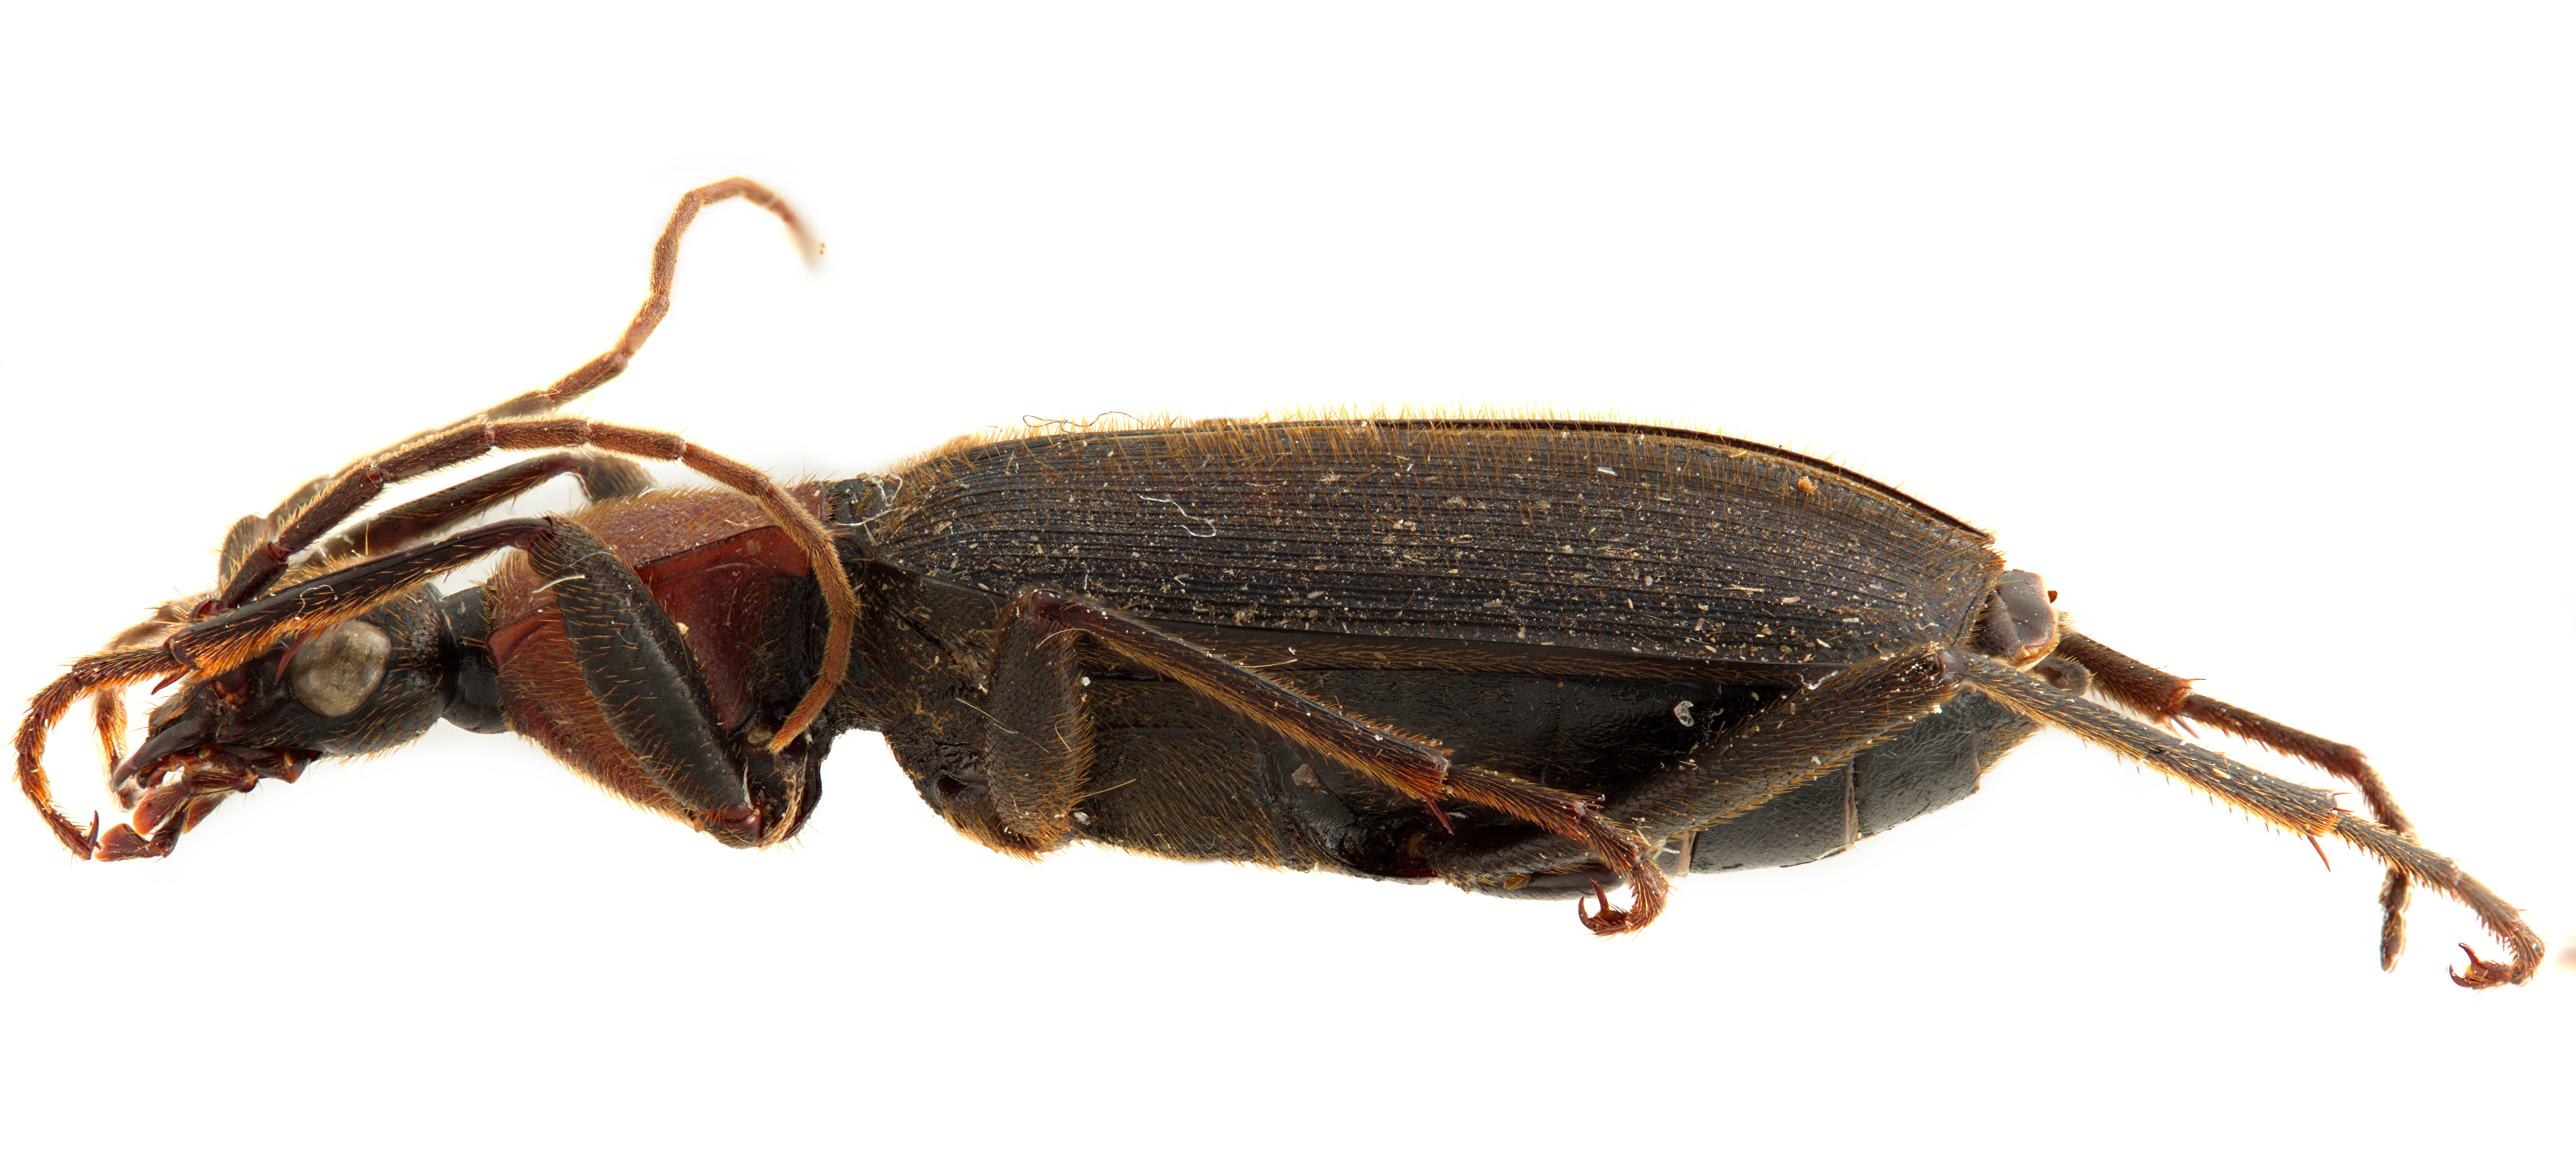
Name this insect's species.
Galerita ruficollis
